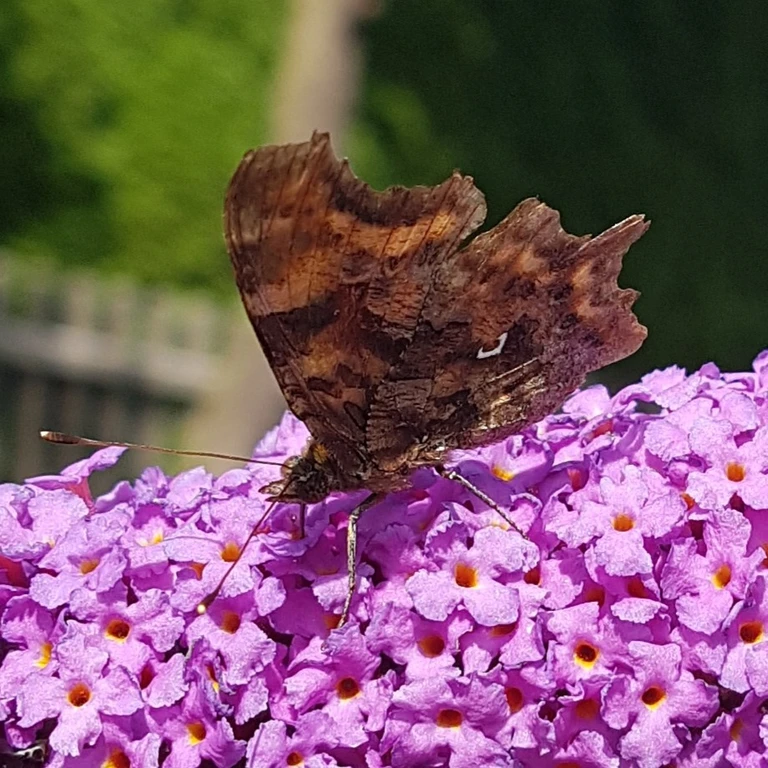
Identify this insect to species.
Polygonia c-album
